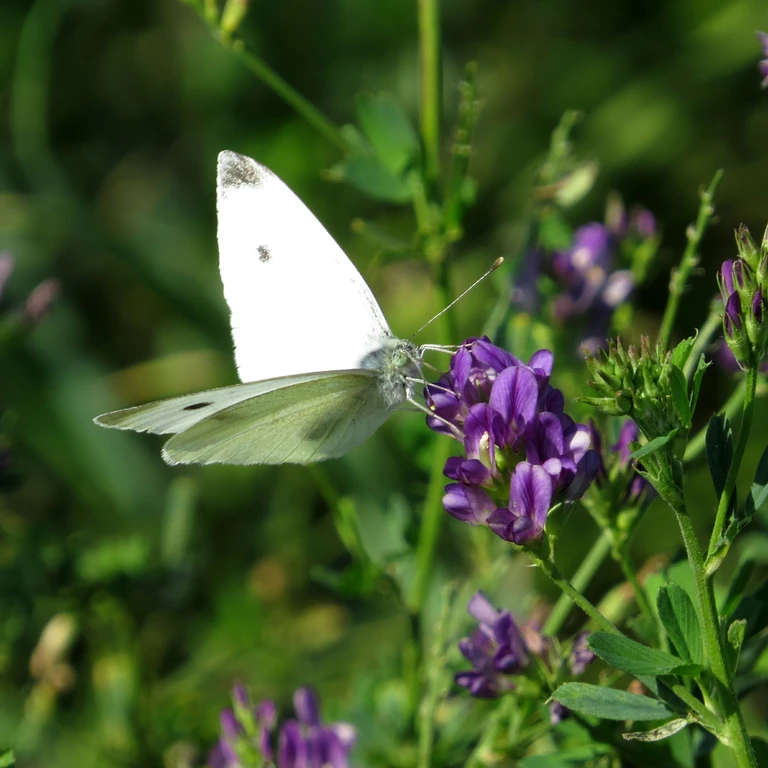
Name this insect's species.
Pieris rapae
